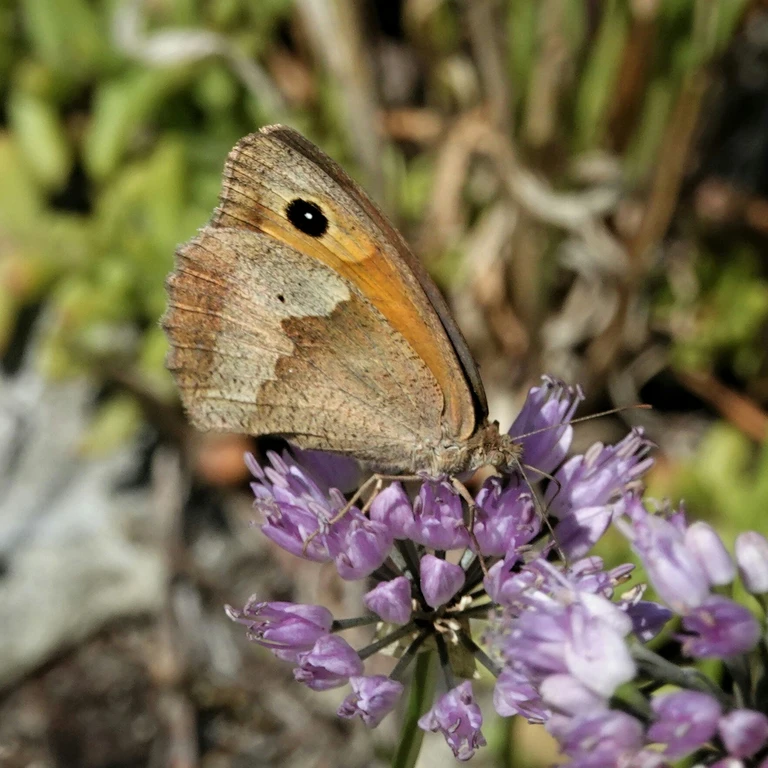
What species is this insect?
Maniola jurtina
